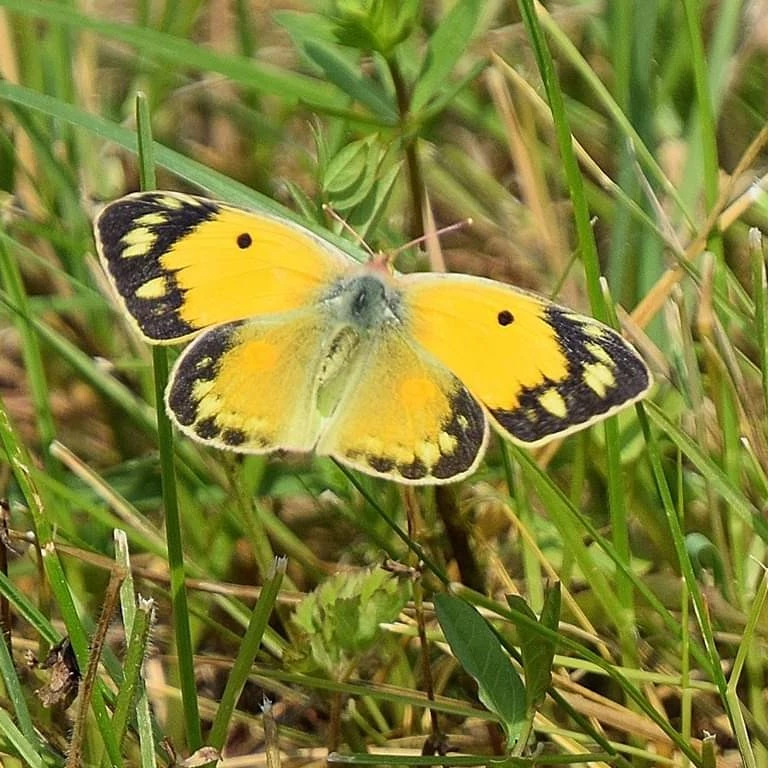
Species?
Colias croceus
